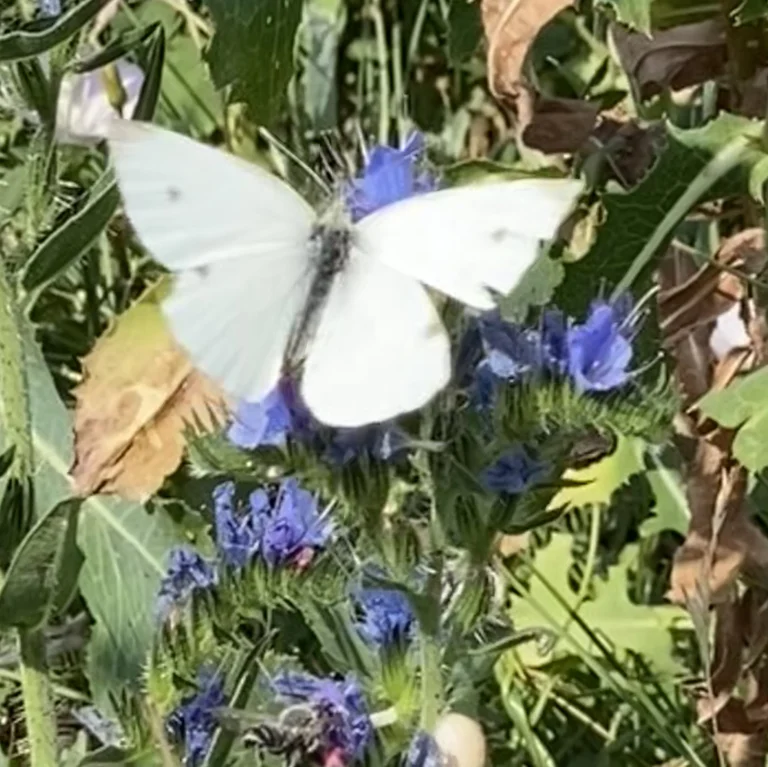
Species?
Pieris rapae
